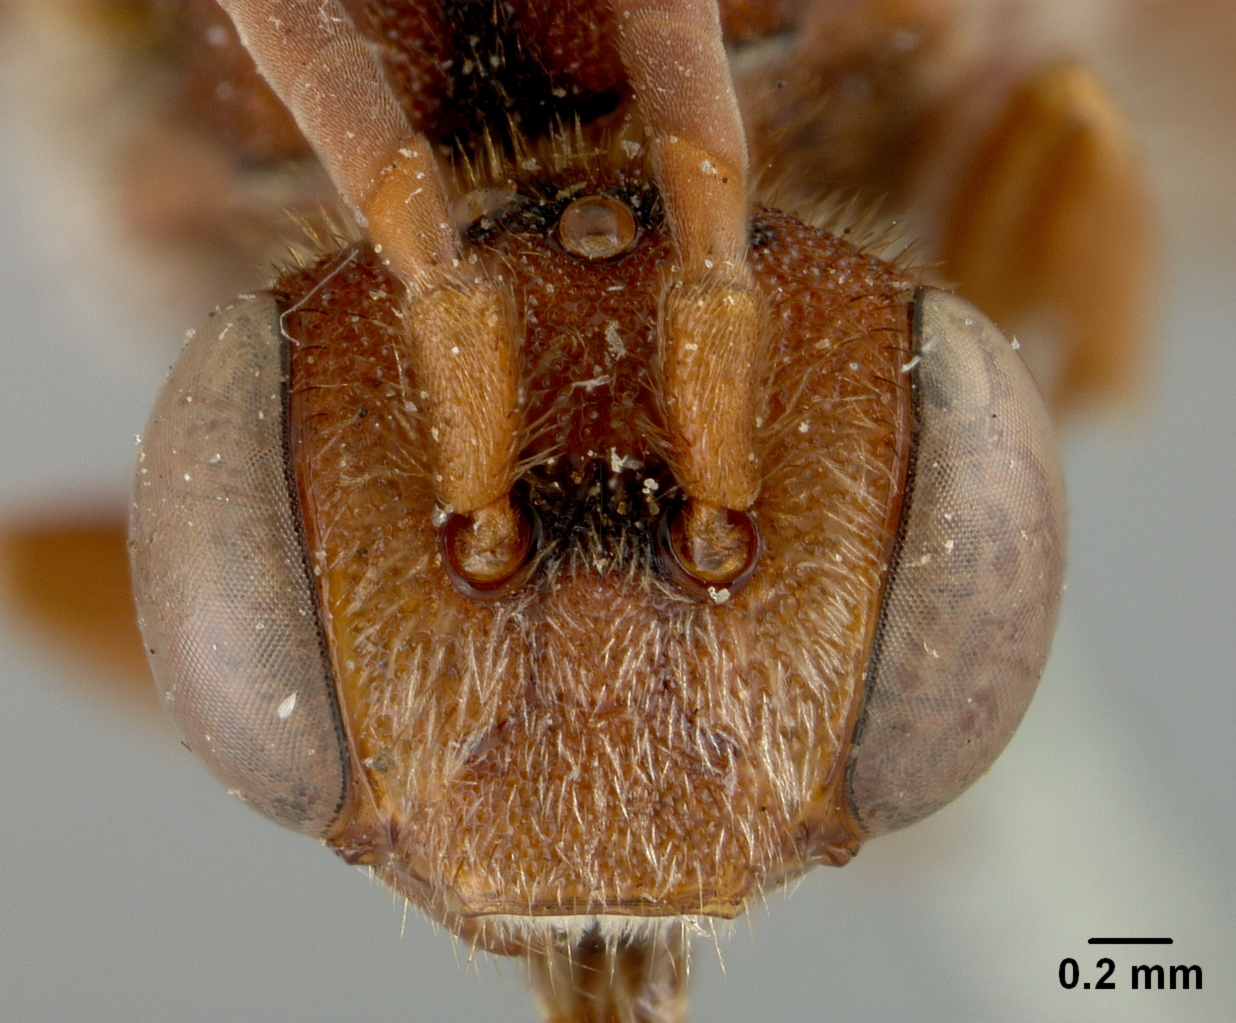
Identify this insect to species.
Nomada louisianae
